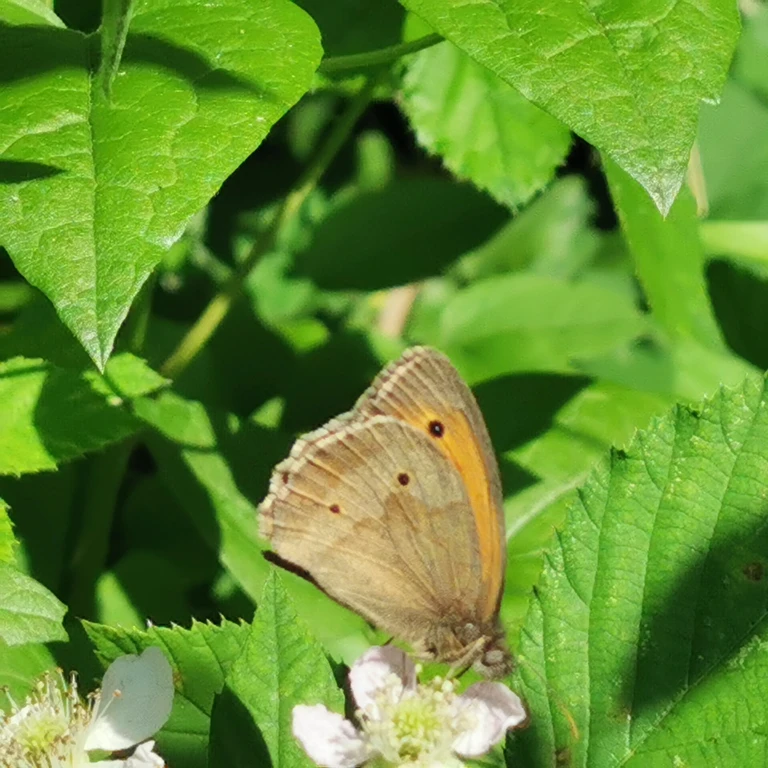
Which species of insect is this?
Maniola jurtina
